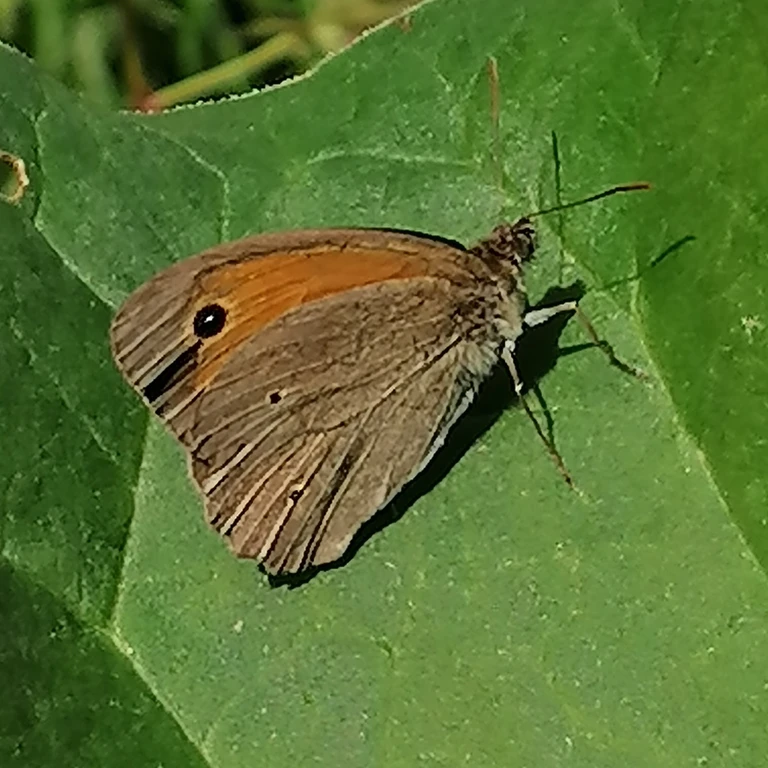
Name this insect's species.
Maniola jurtina
